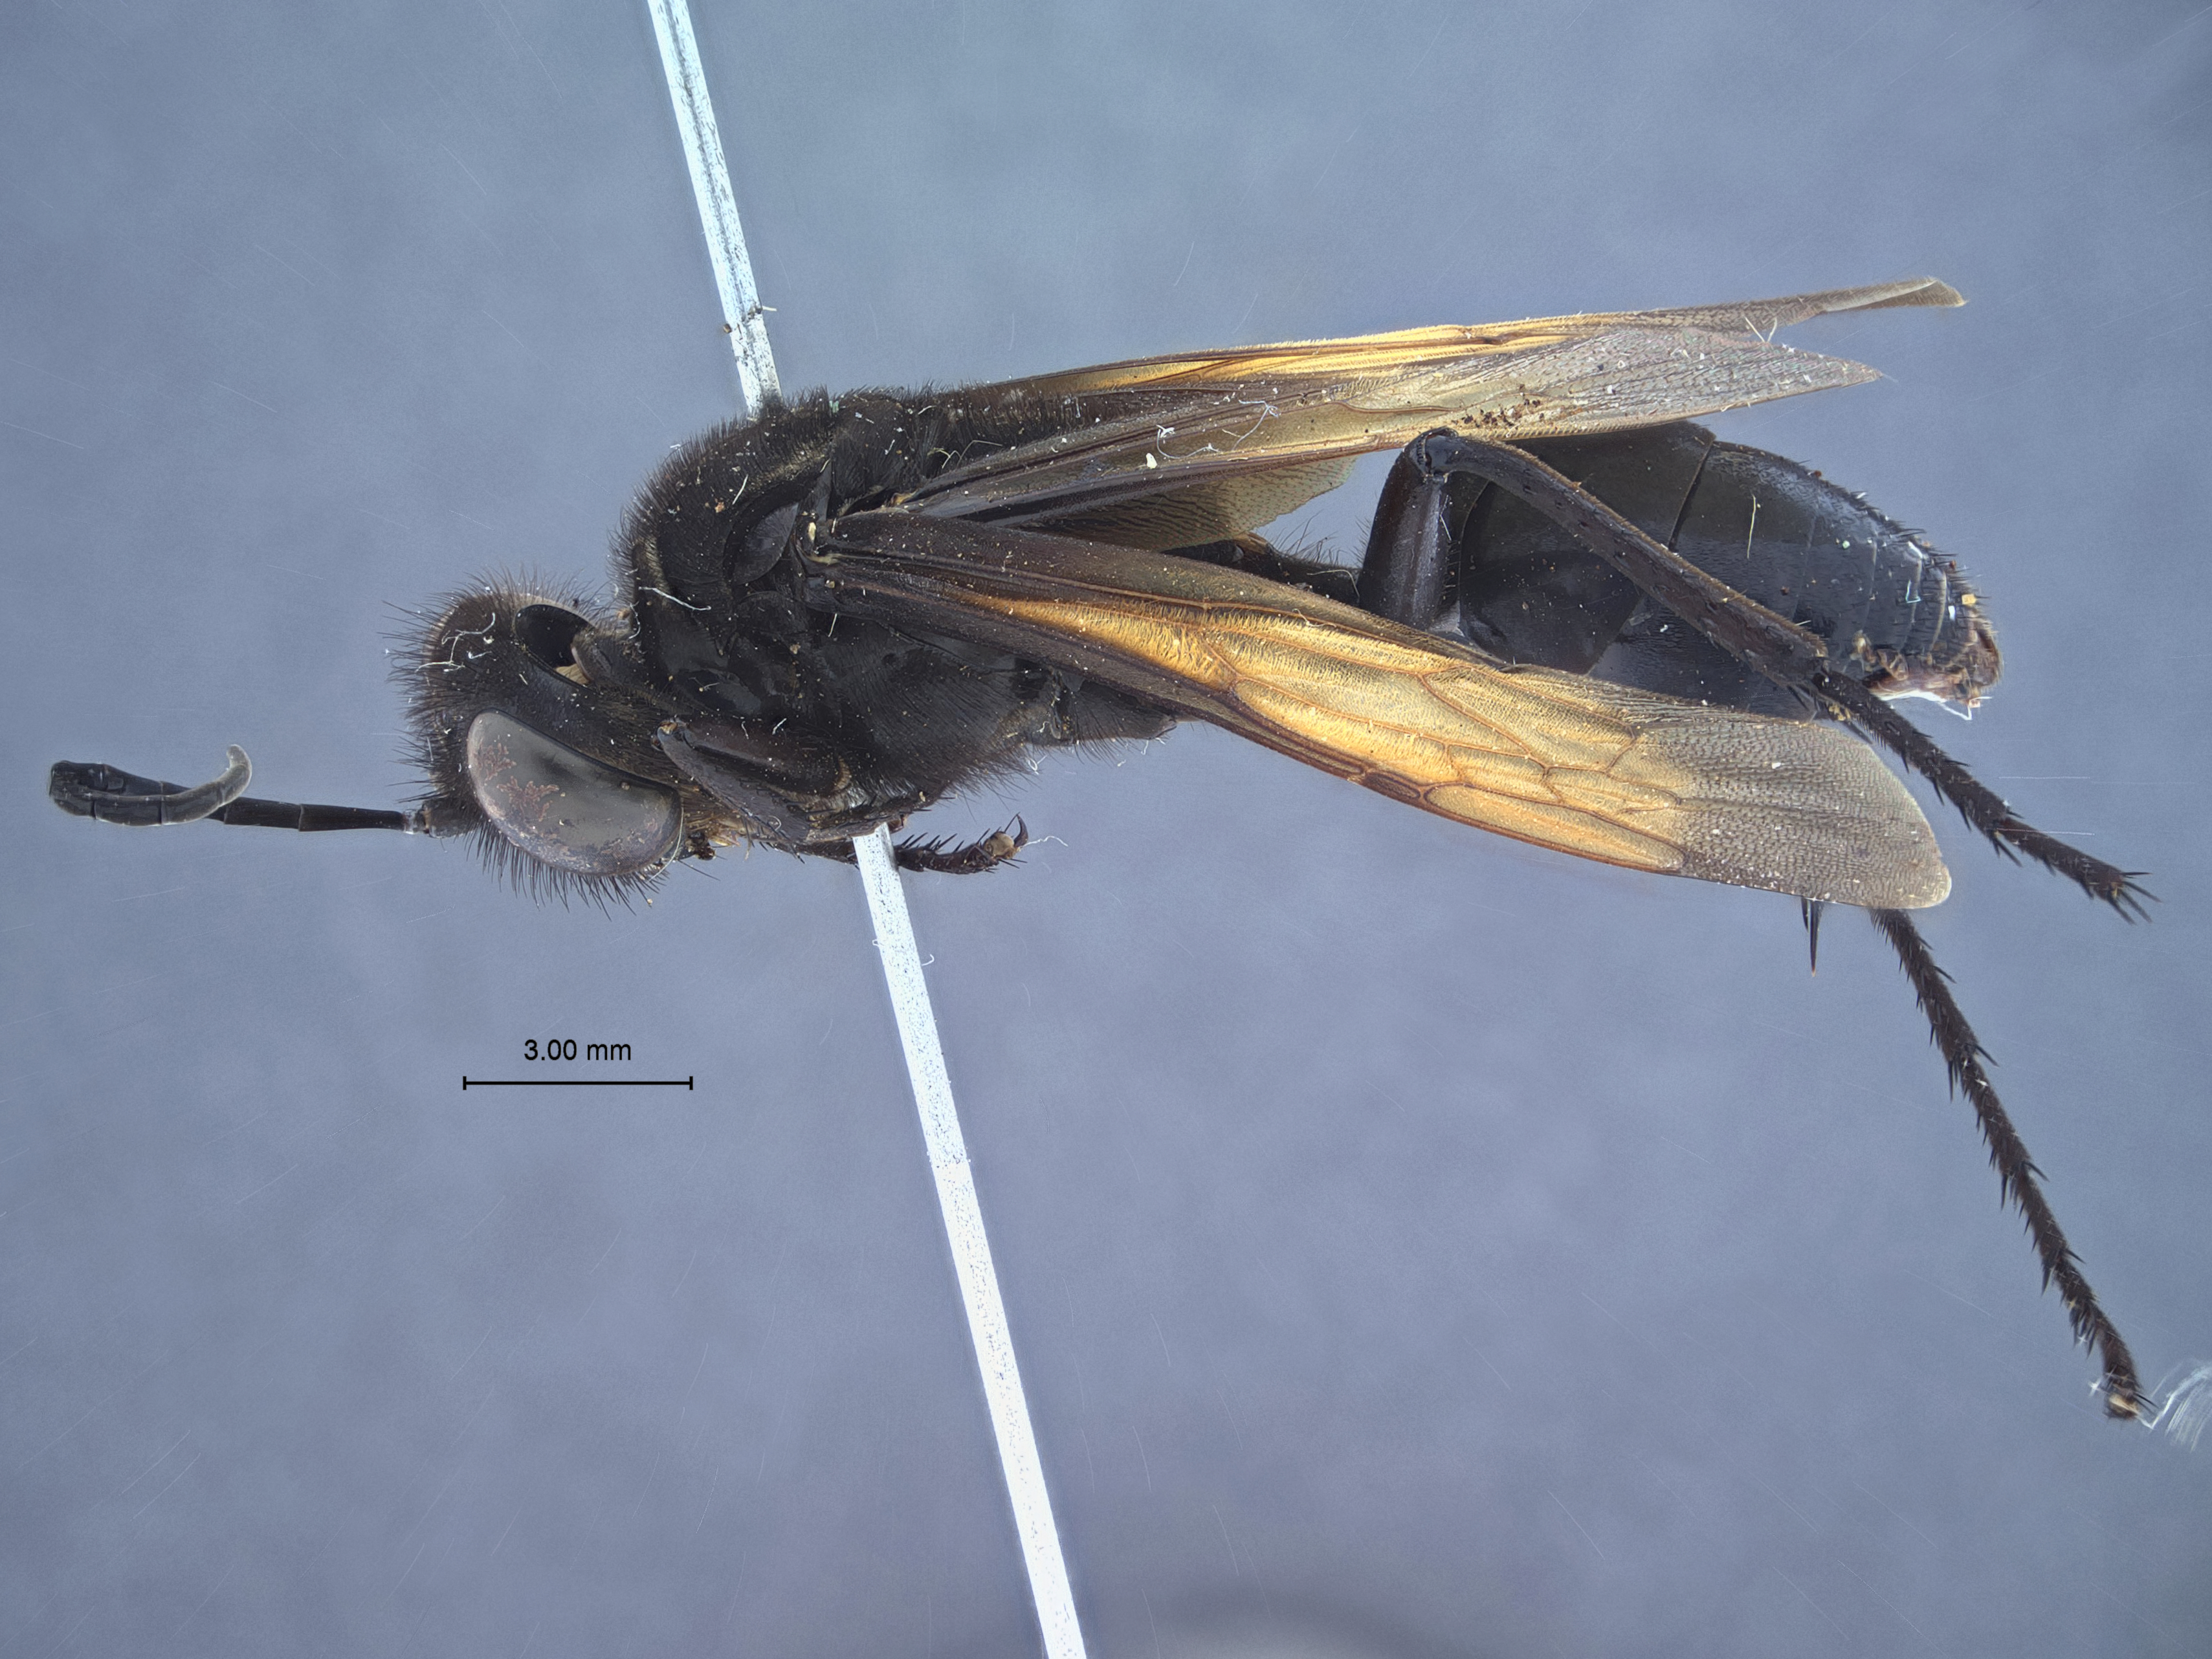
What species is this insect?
Sphex praedator
